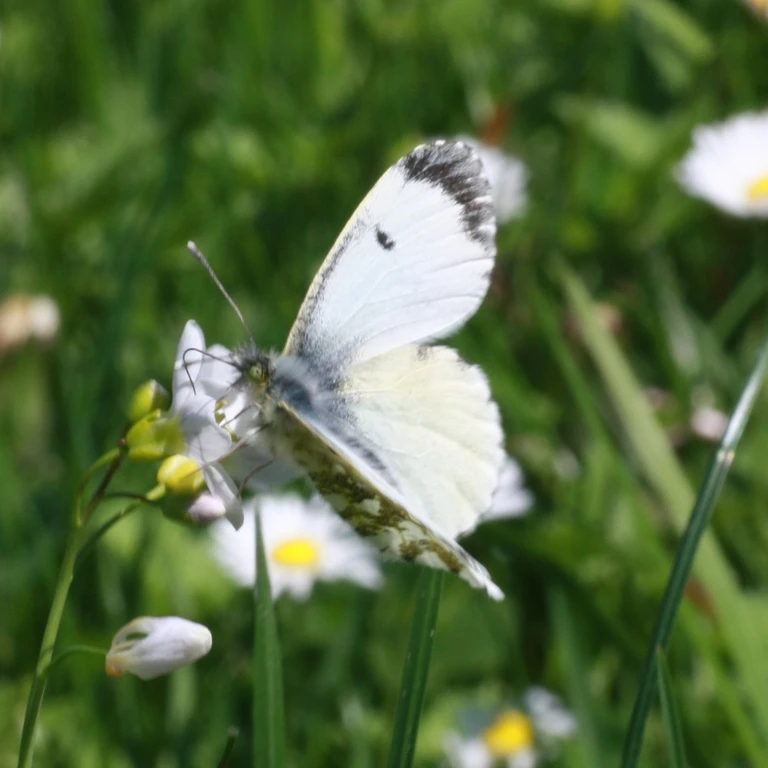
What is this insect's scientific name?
Anthocharis cardamines
